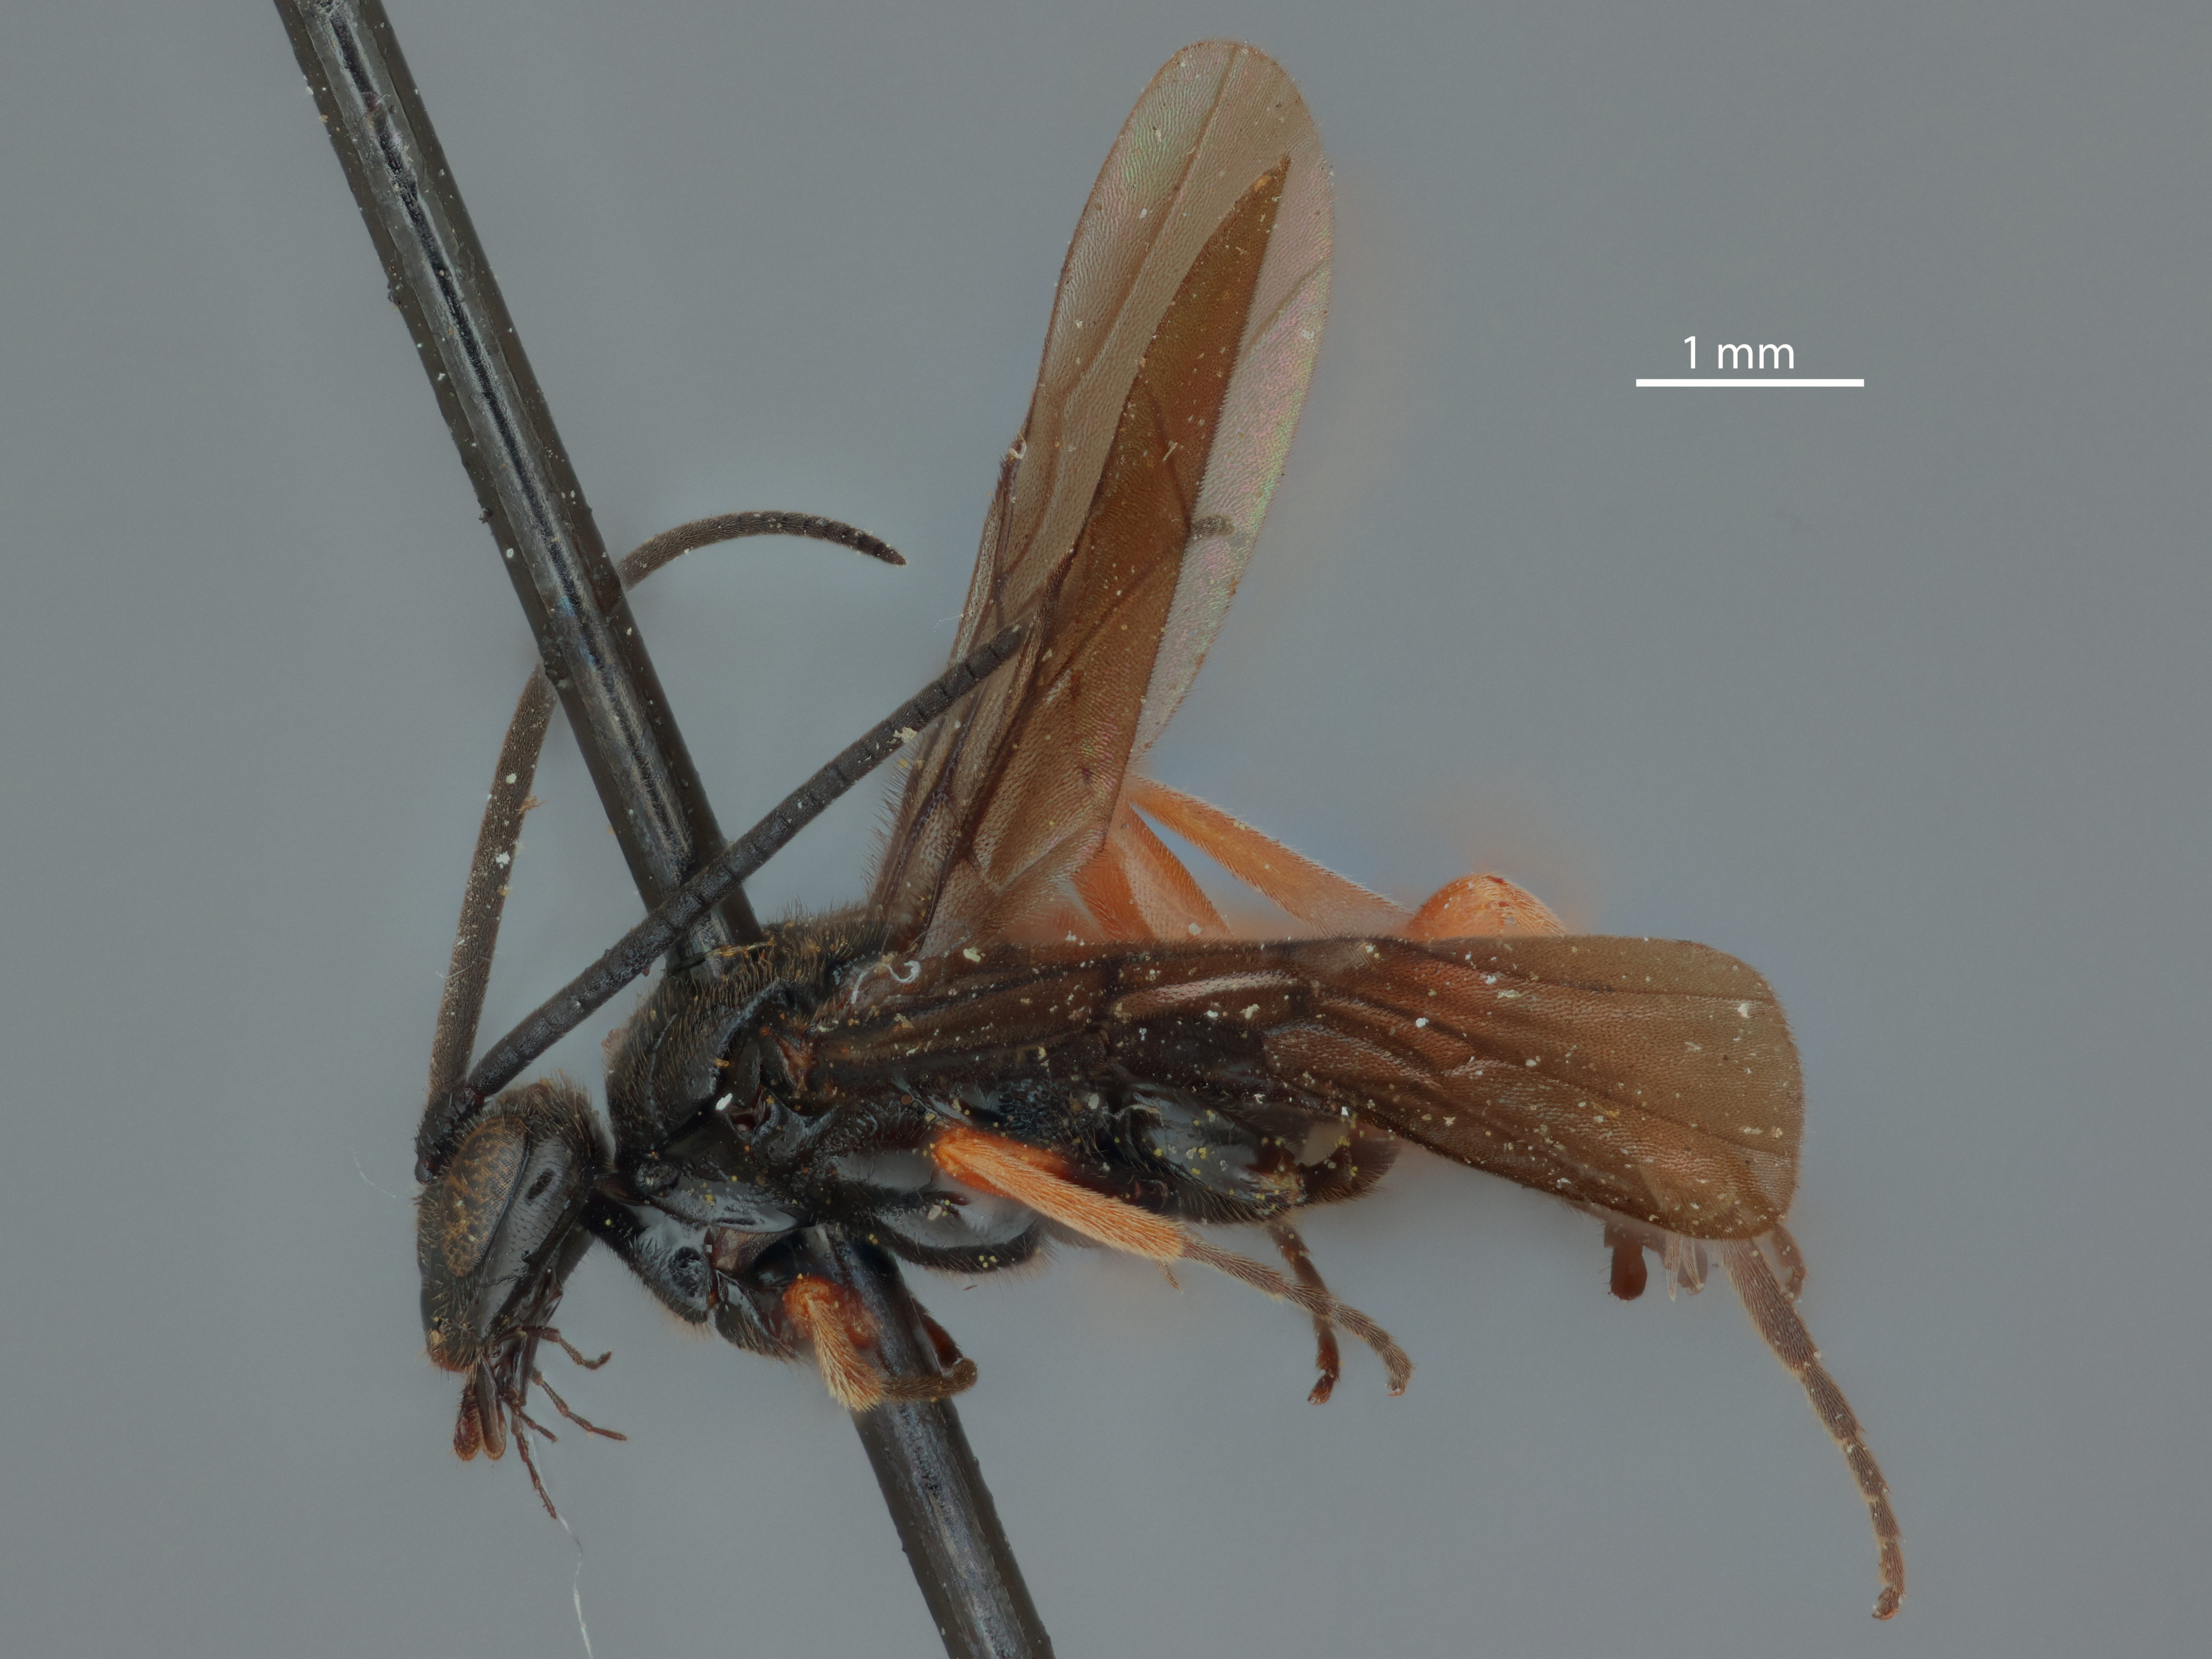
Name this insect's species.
Cardiochiles longimala
